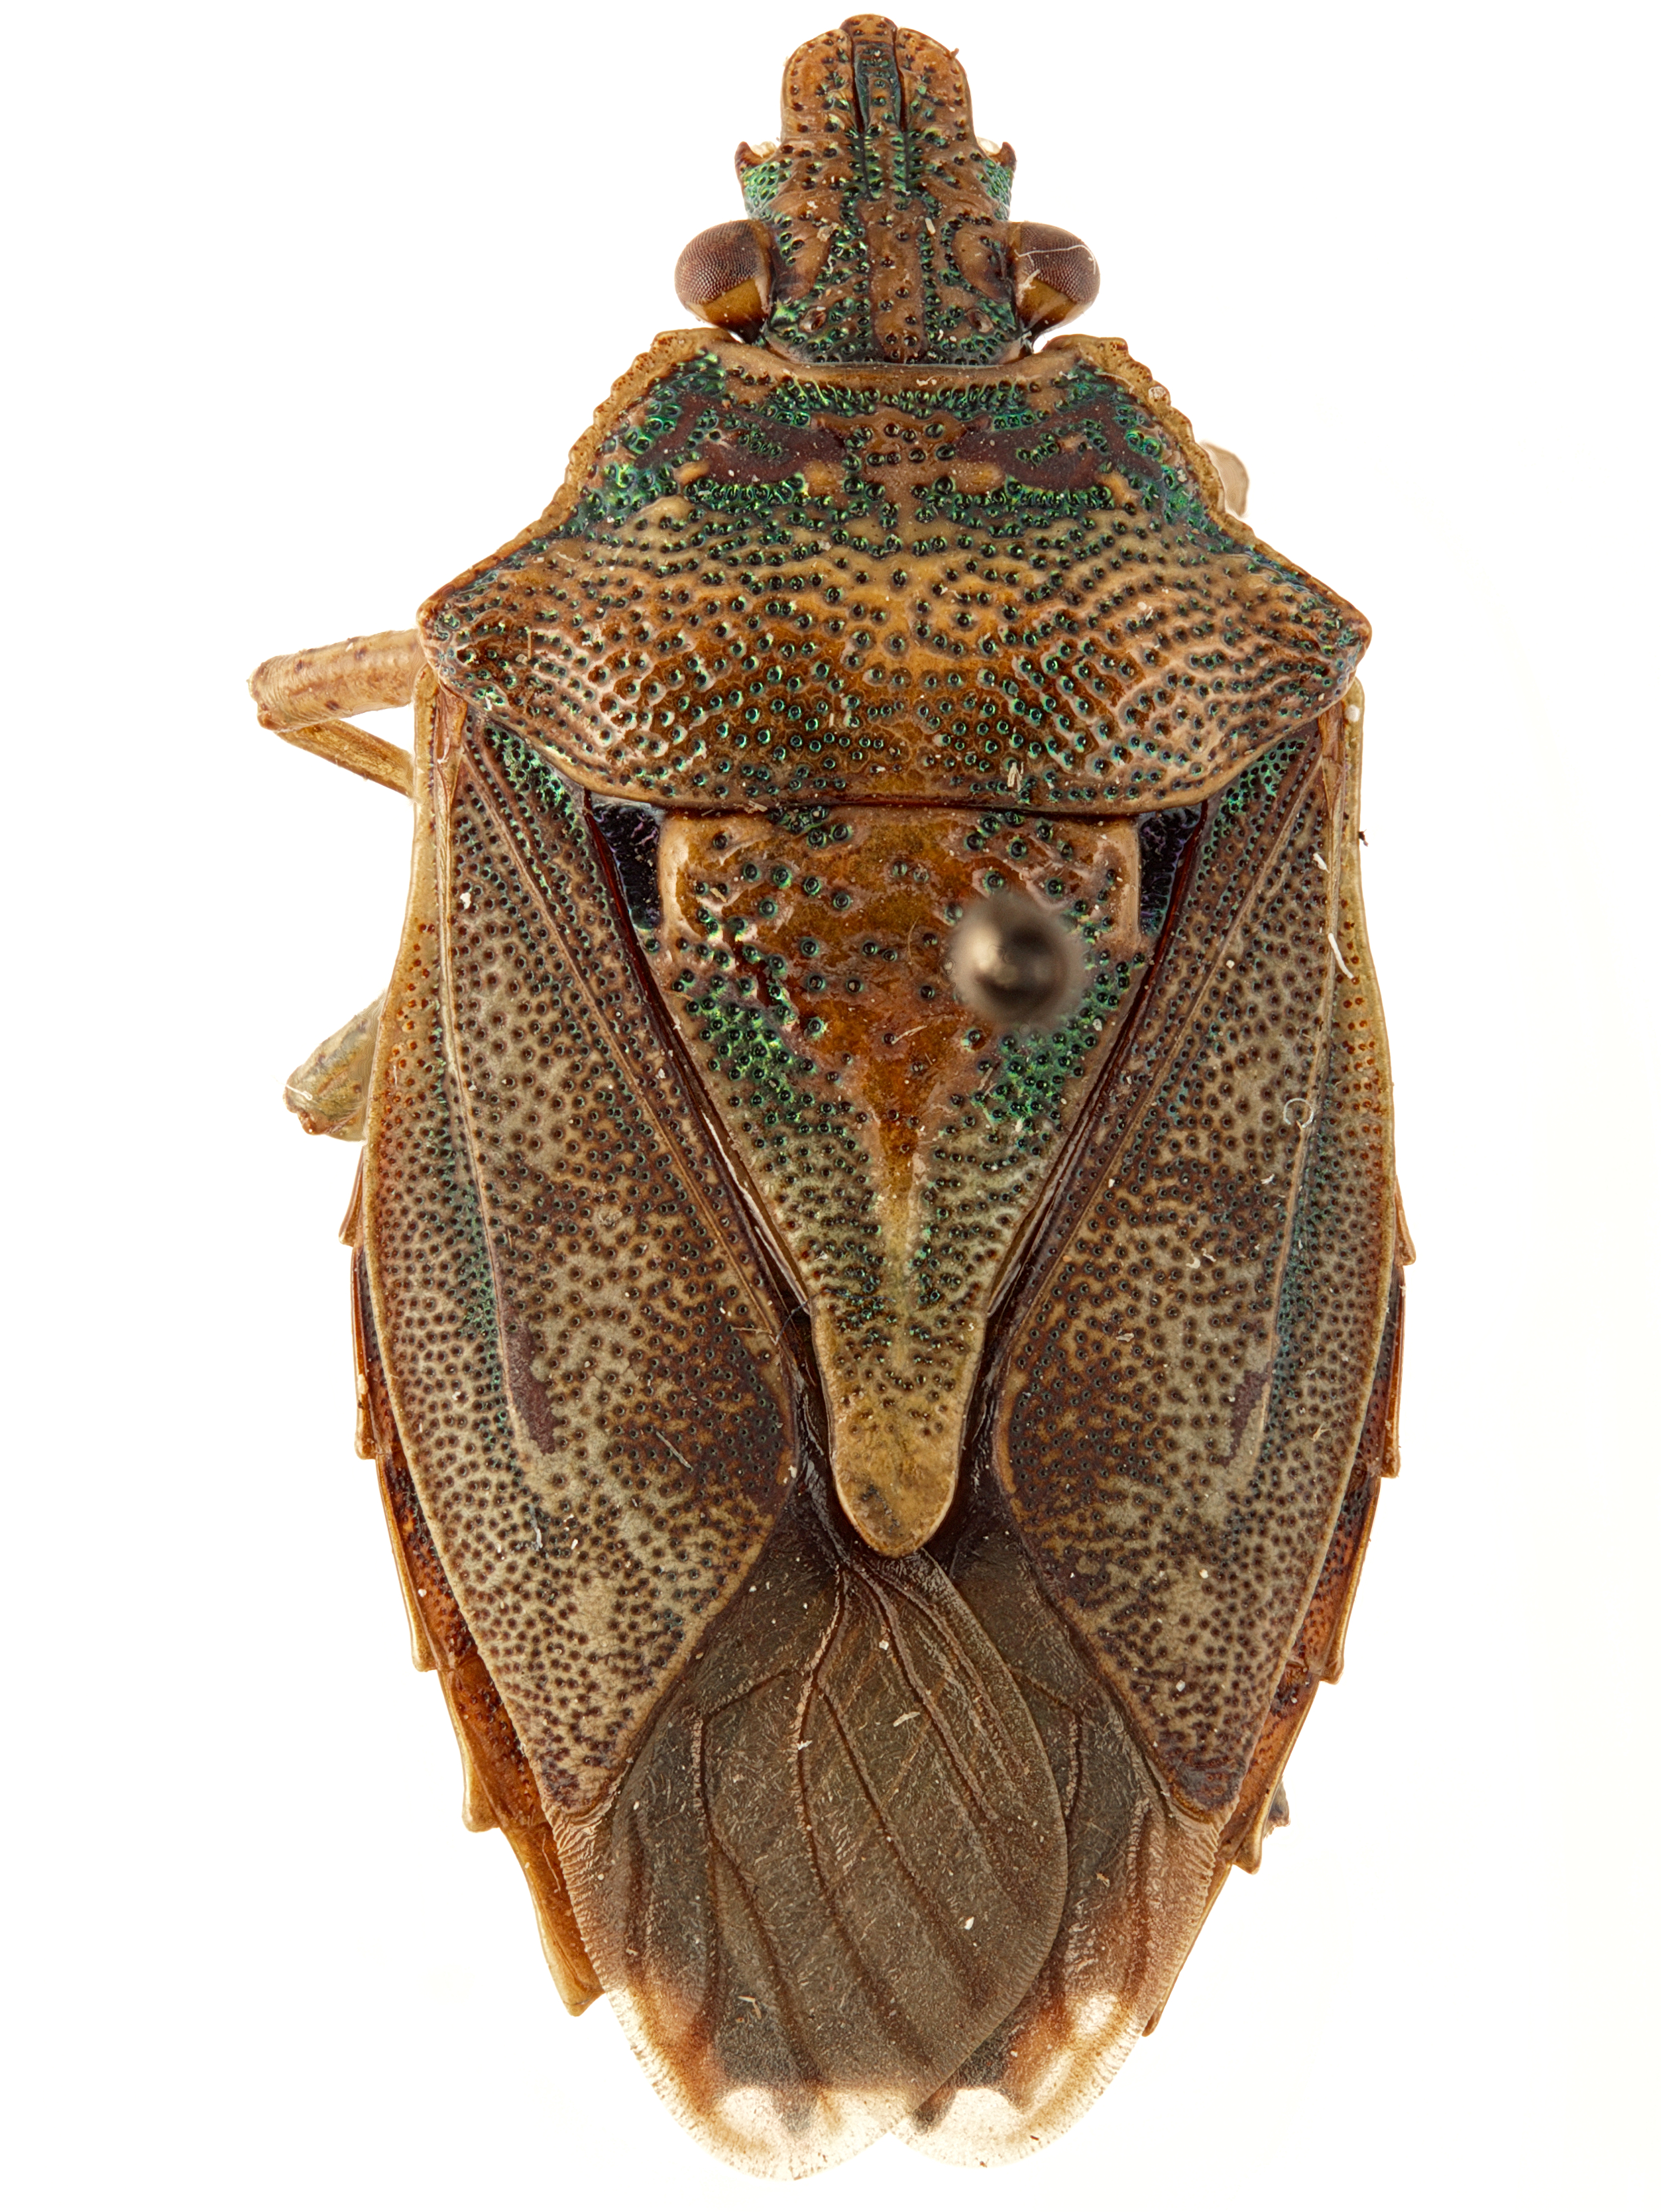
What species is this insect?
Sarju viridula
